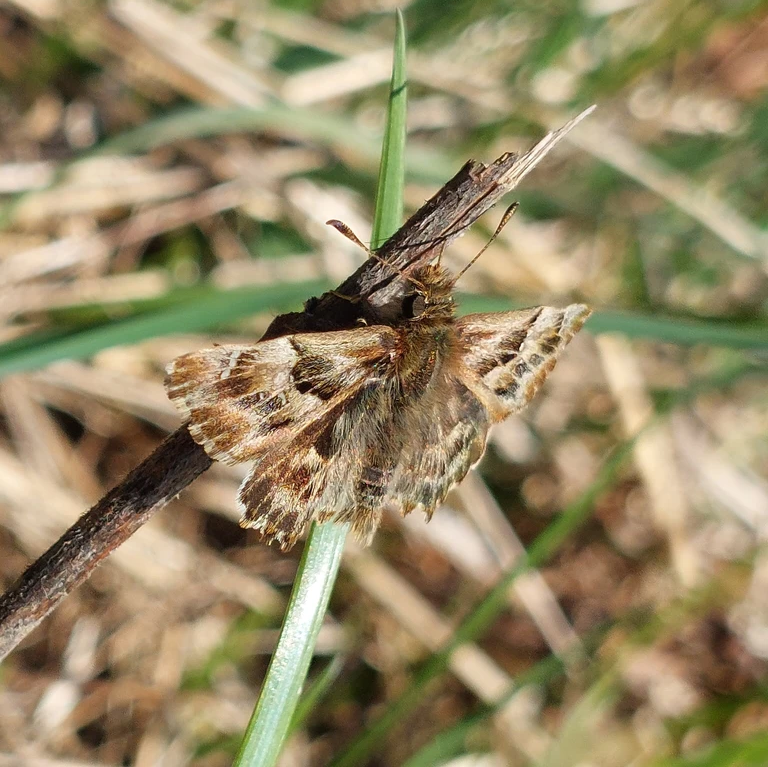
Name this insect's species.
Carcharodus alceae
